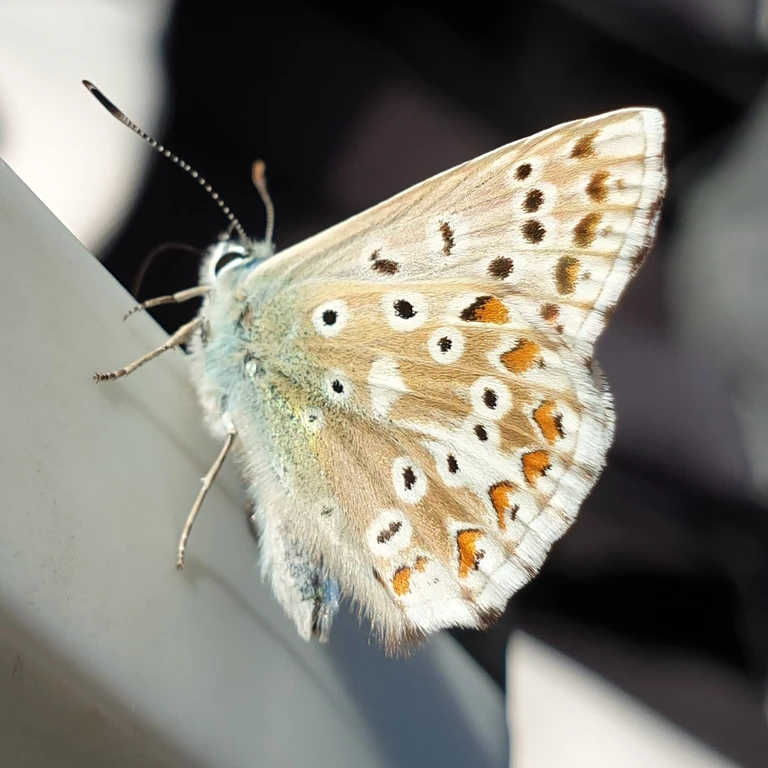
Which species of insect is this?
Lysandra coridon
